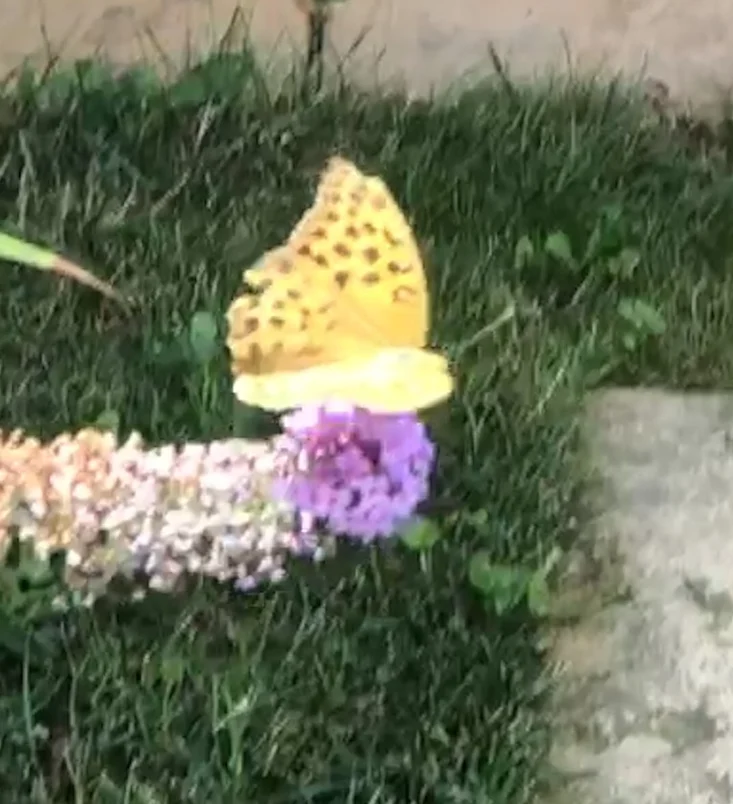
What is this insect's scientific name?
Argynnis paphia
